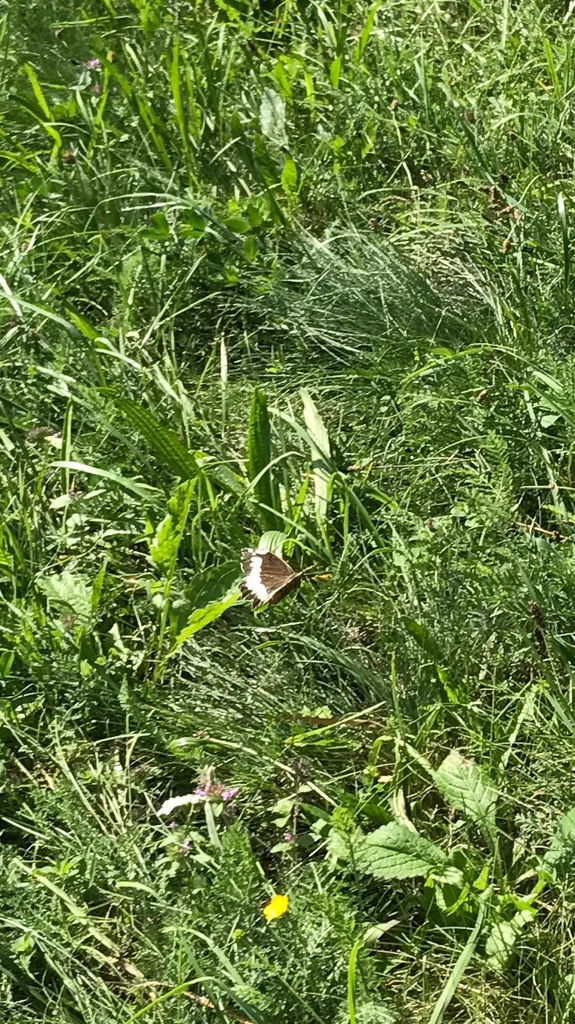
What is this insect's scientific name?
Brintesia circe
